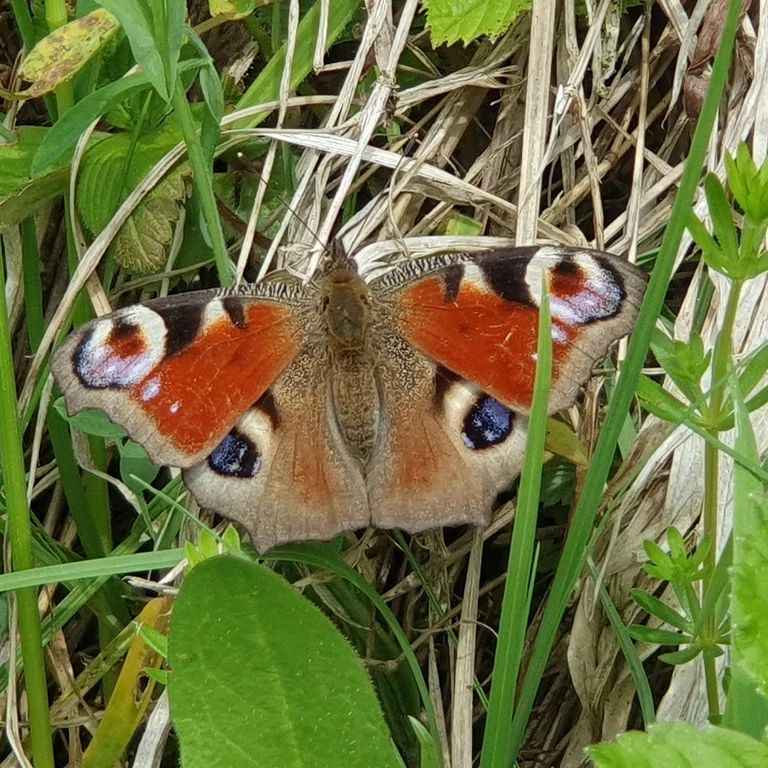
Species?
Aglais io
